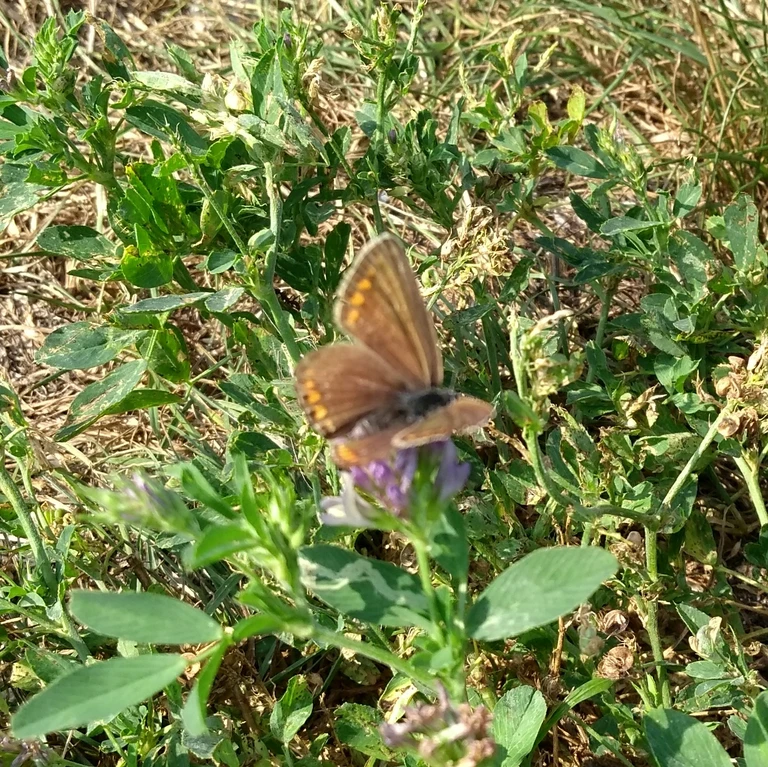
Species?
Polyommatus icarus
